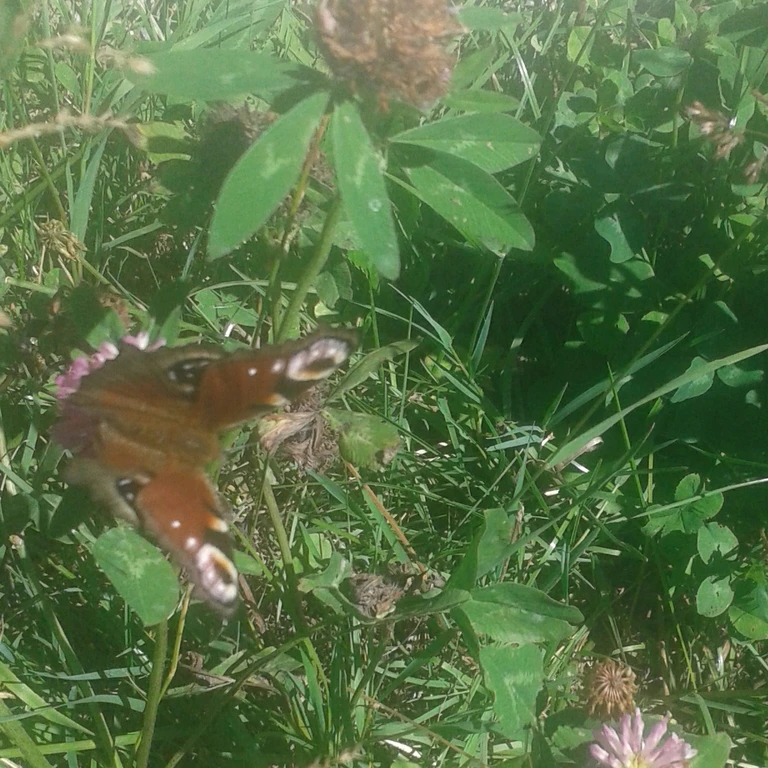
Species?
Aglais io
